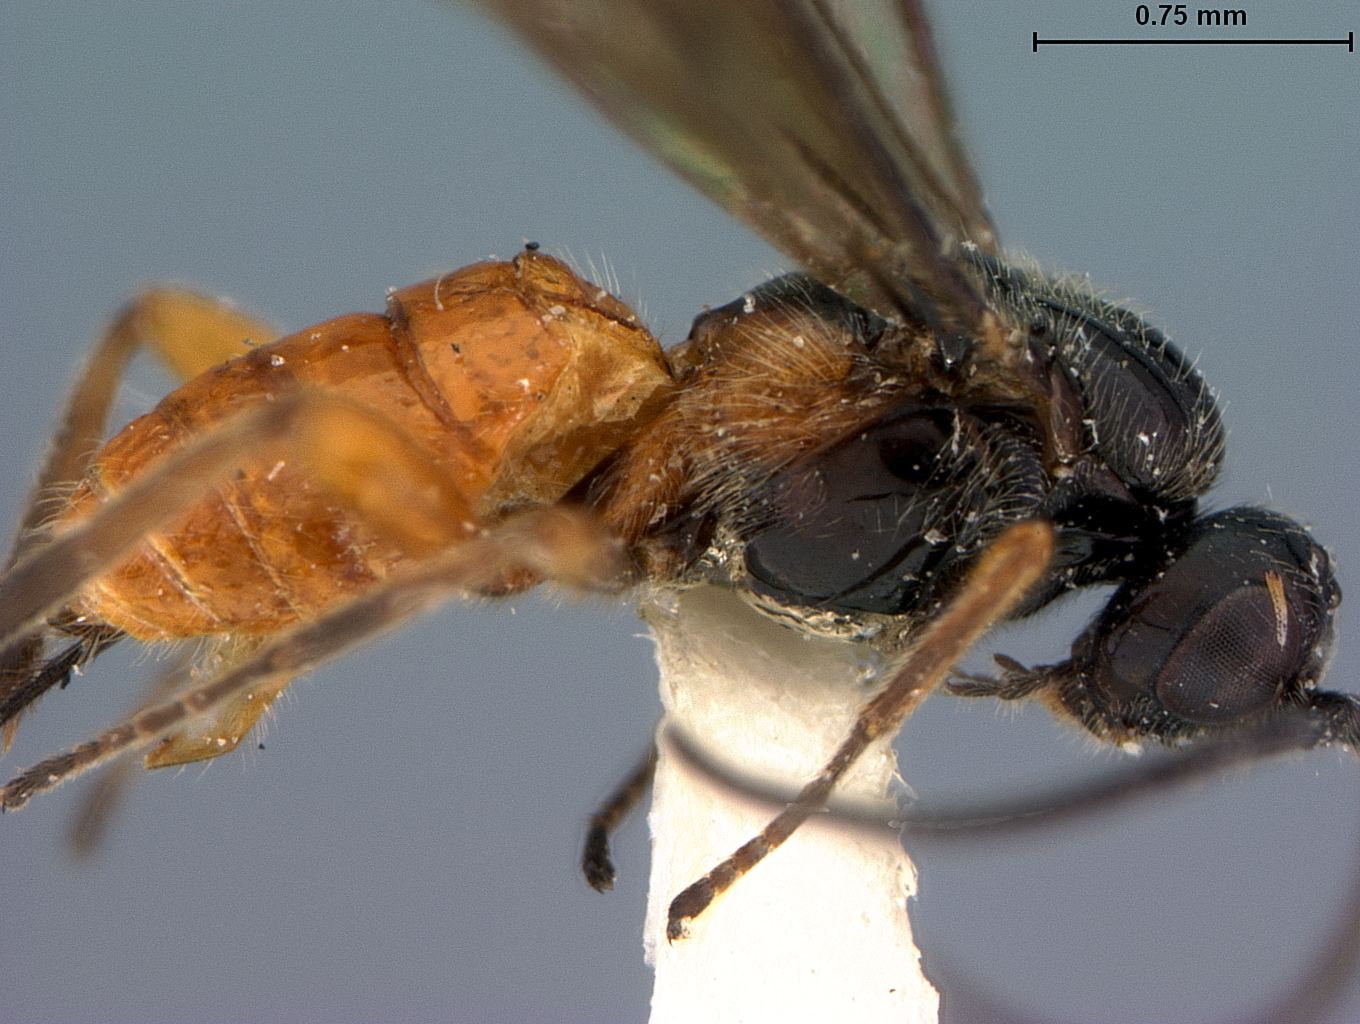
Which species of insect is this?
Bracon bruchivorus
